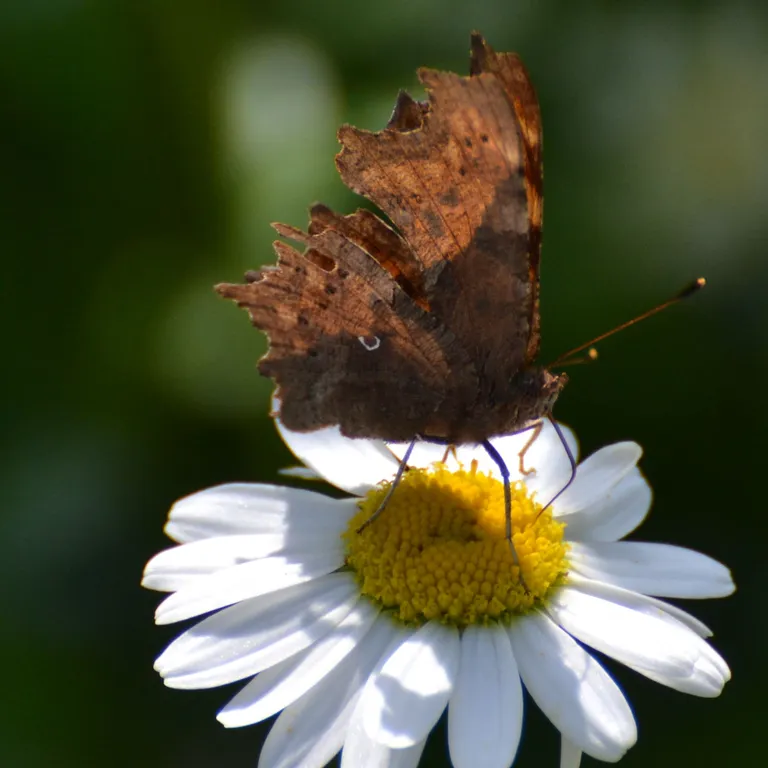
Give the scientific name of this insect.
Polygonia c-album
